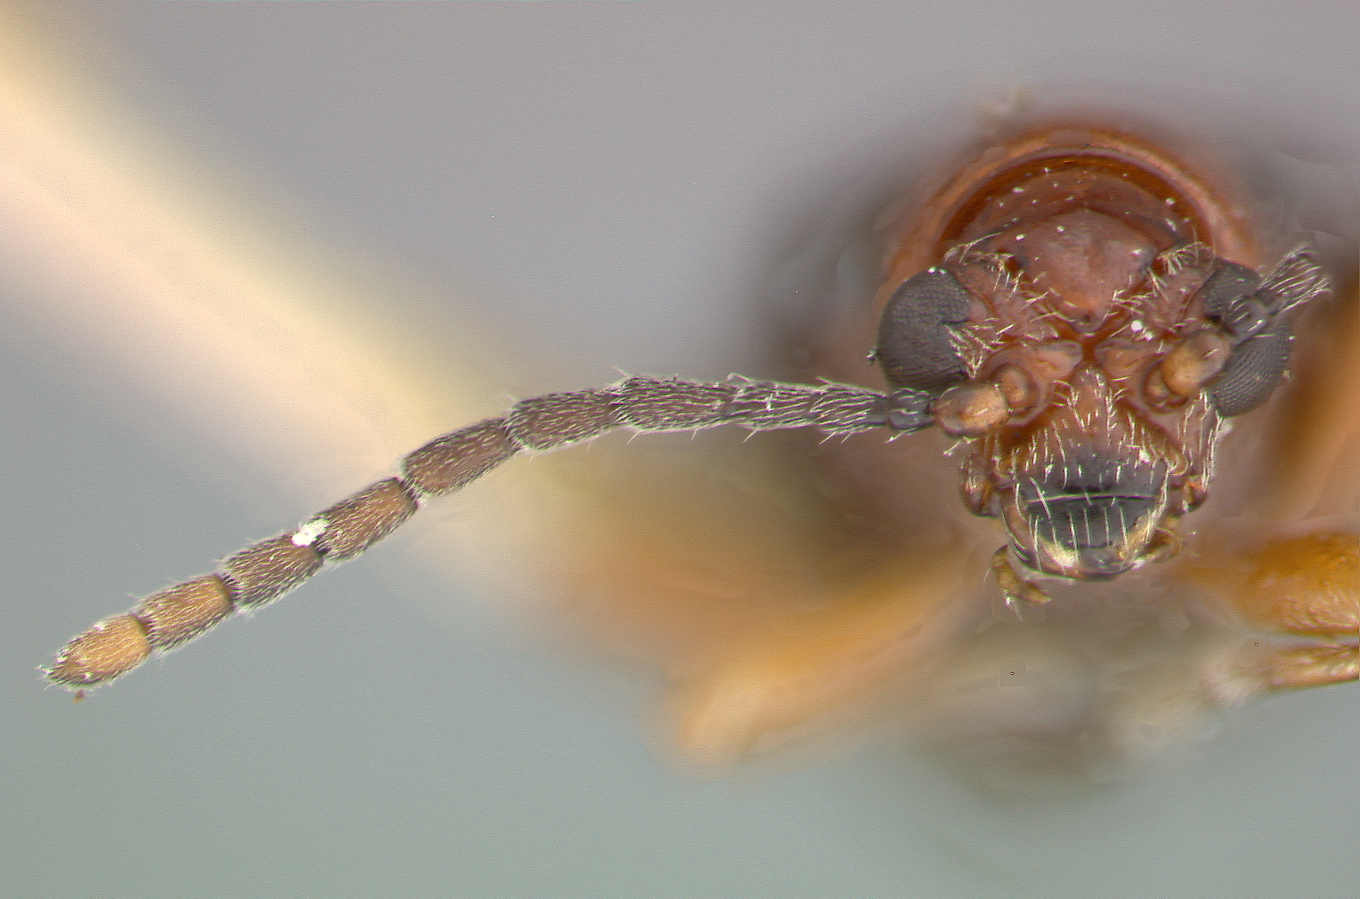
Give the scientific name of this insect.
Oulema variabilis
